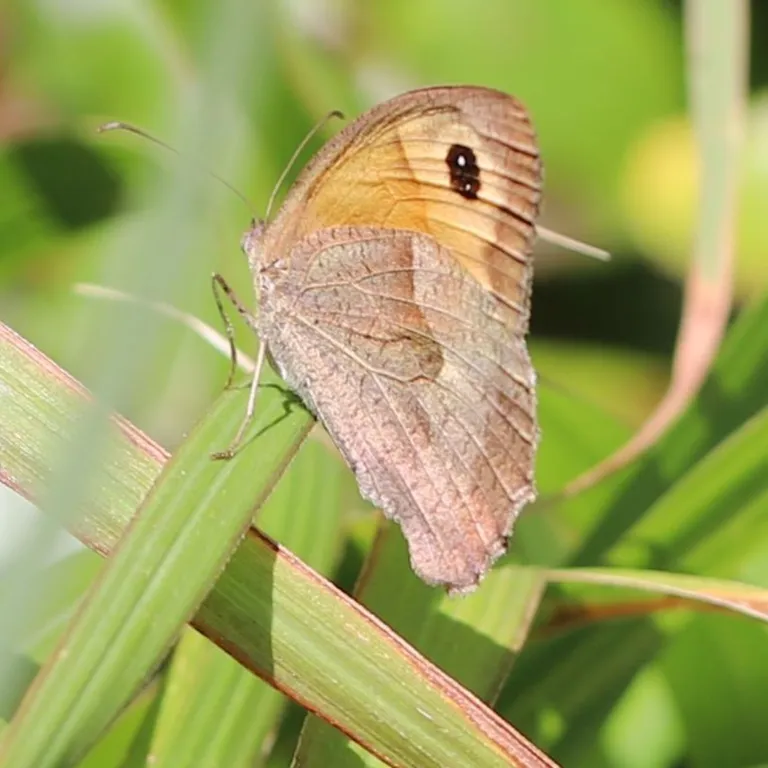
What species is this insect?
Maniola jurtina
